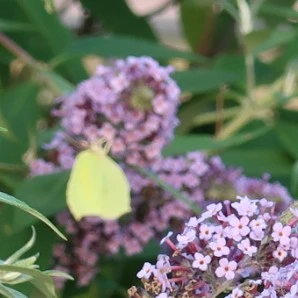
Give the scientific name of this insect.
Gonepteryx rhamni
